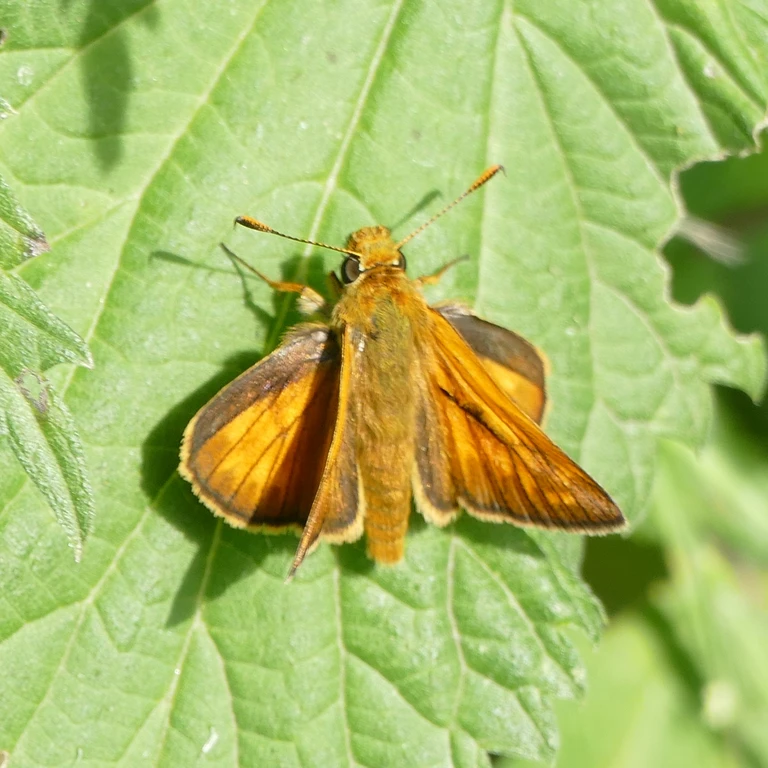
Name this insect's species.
Ochlodes sylvanus (also Ochlodes venata)
